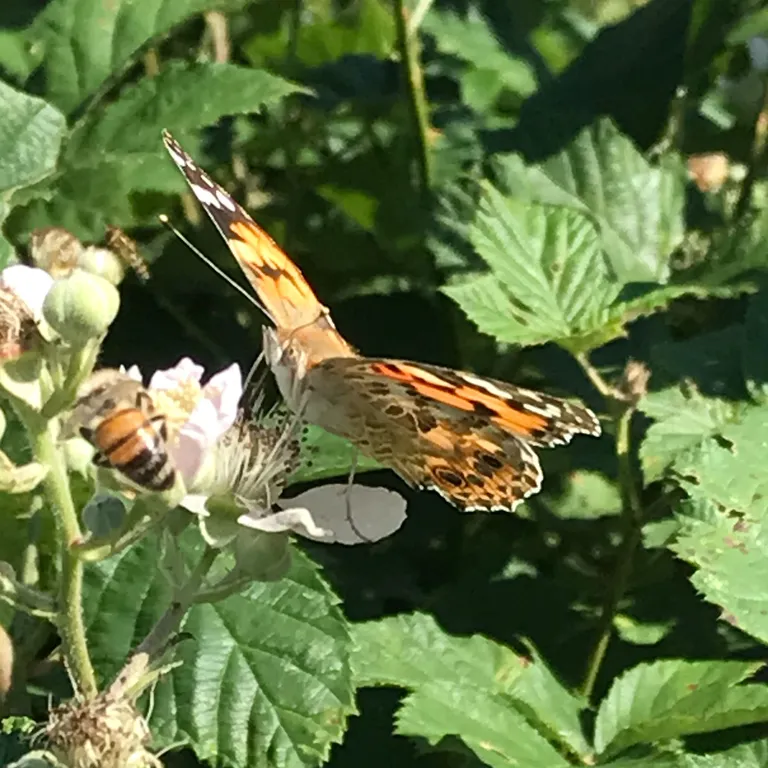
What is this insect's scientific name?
Vanessa cardui
